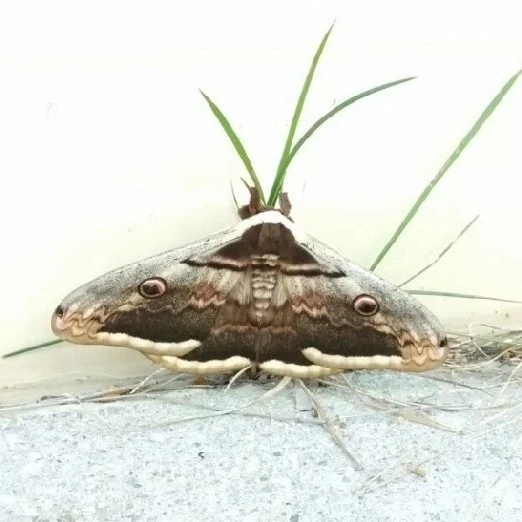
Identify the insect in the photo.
Saturnia pyri
